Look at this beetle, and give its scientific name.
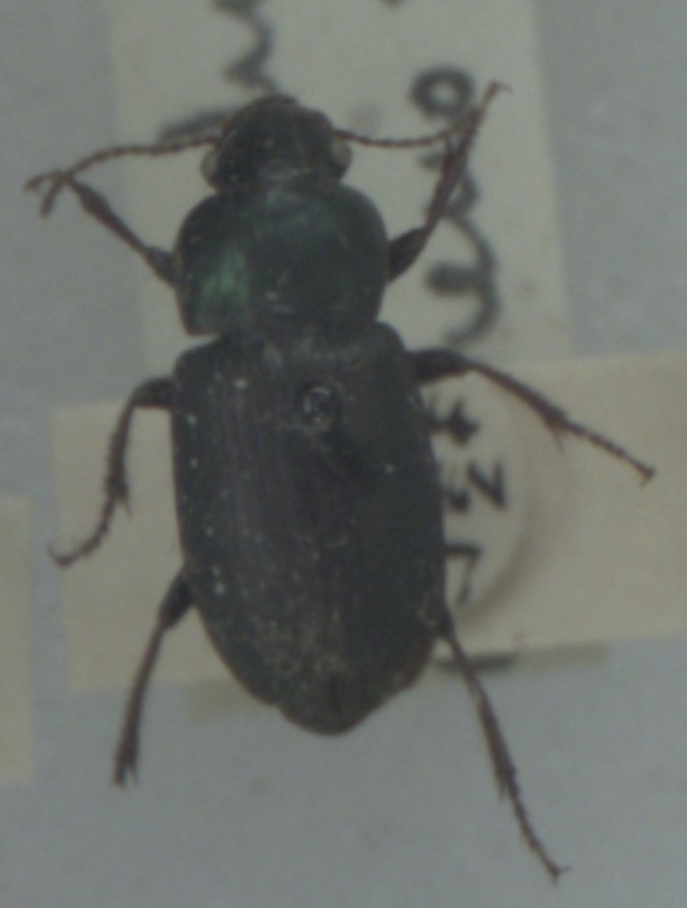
Harpalus affinis
